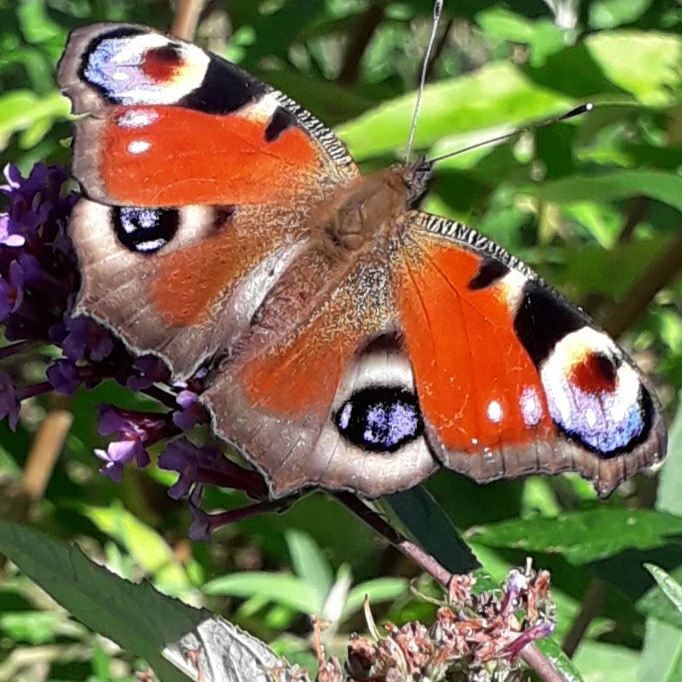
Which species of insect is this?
Aglais io
